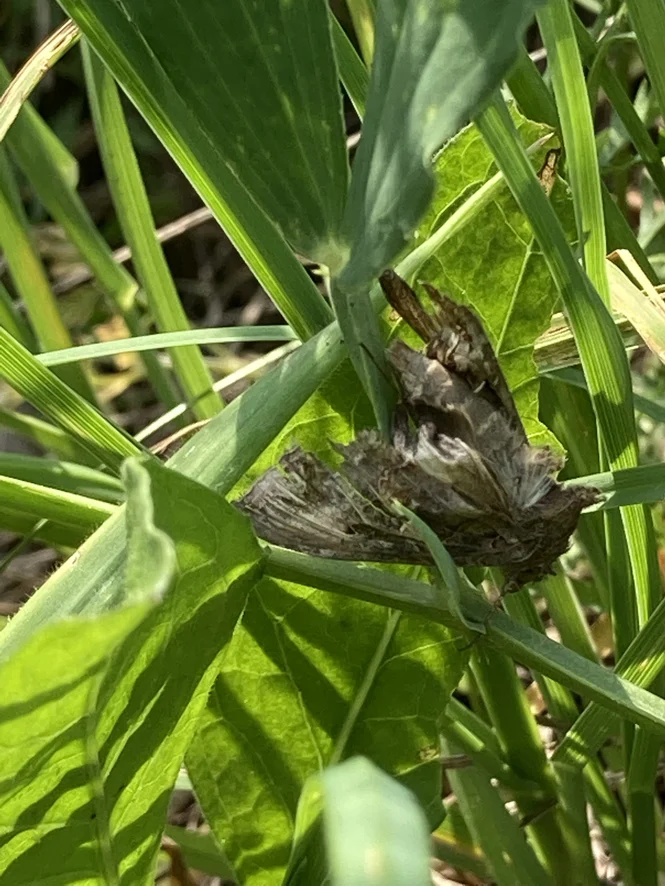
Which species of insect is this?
Autographa gamma
